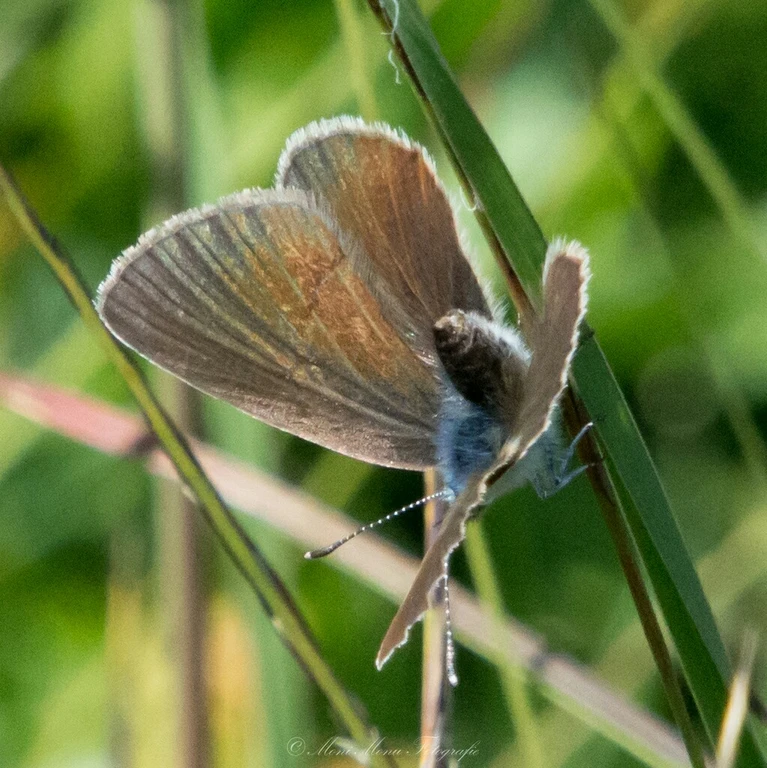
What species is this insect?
Cyaniris semiargus
